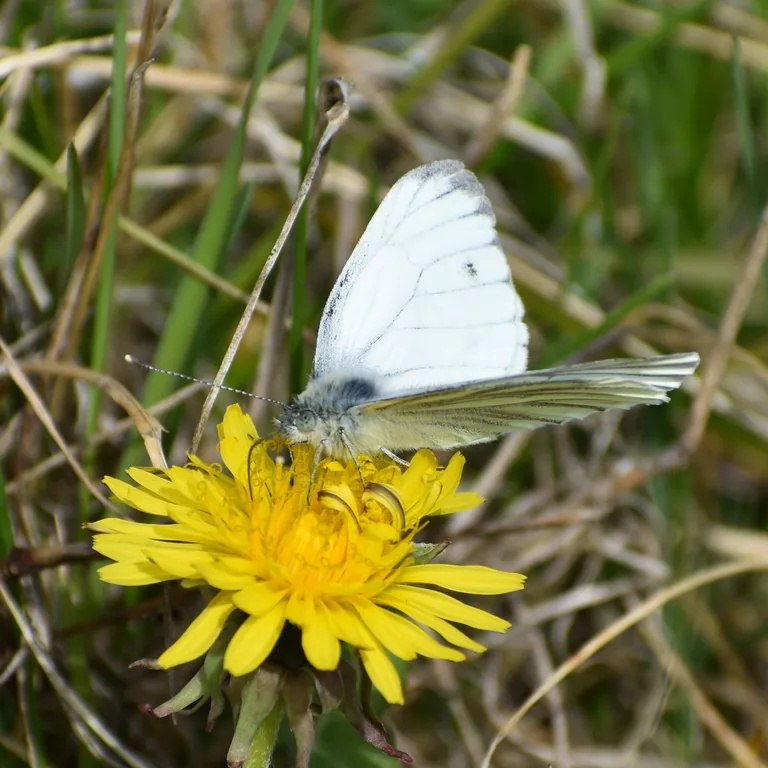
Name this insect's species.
Pieris napi
